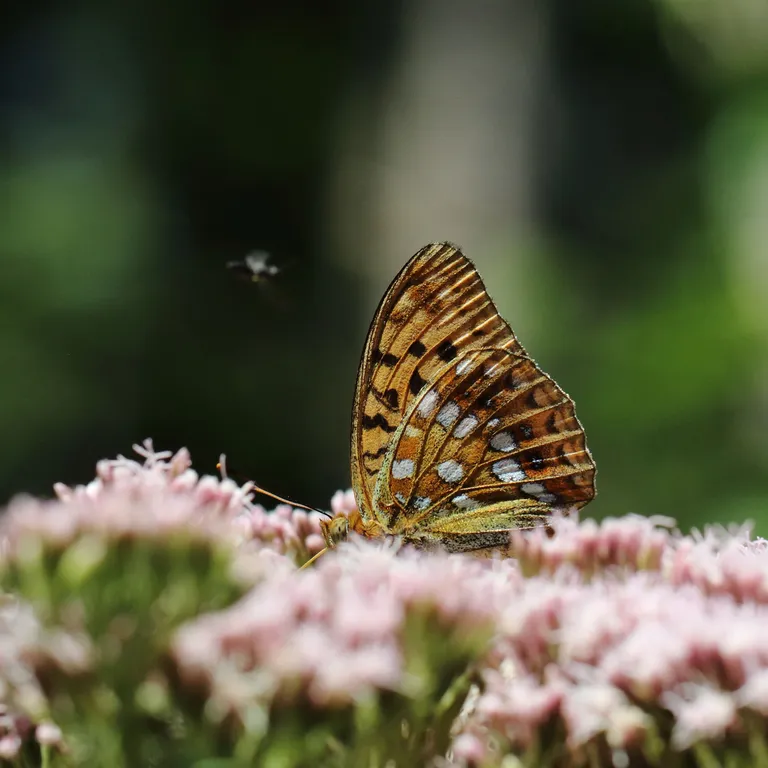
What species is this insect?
Fabriciana adippe
